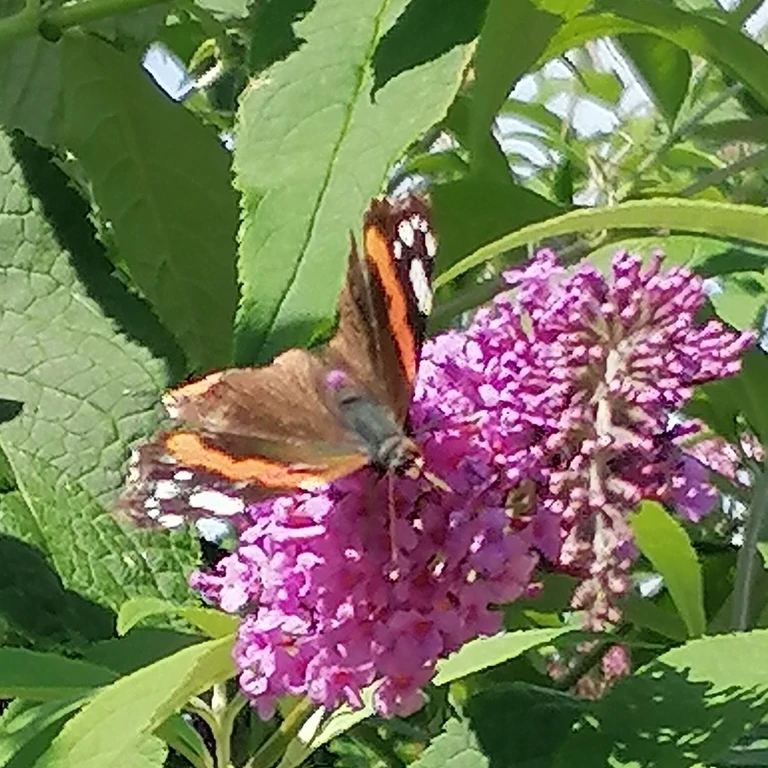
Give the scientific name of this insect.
Vanessa atalanta
